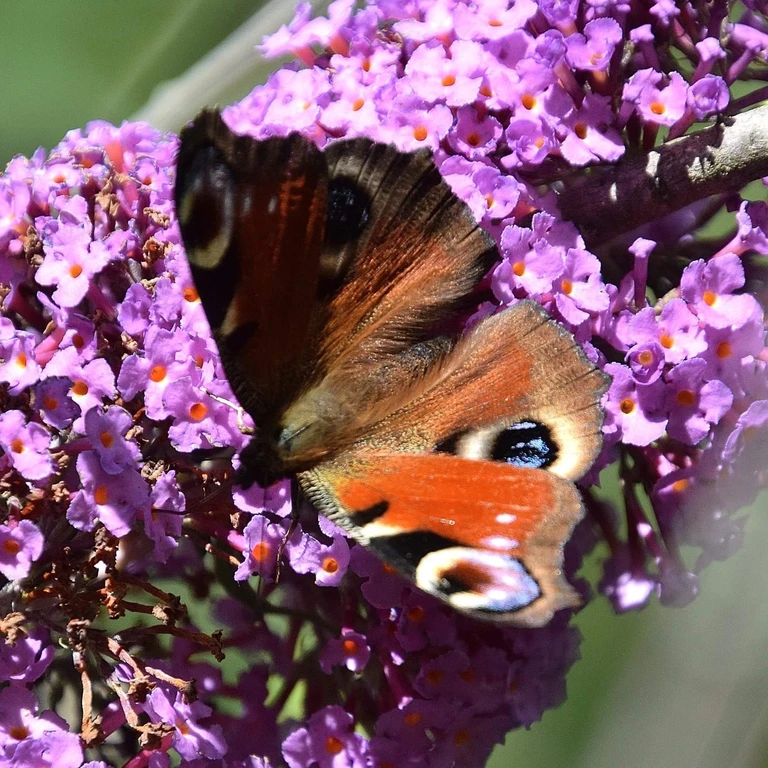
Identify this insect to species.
Aglais io
